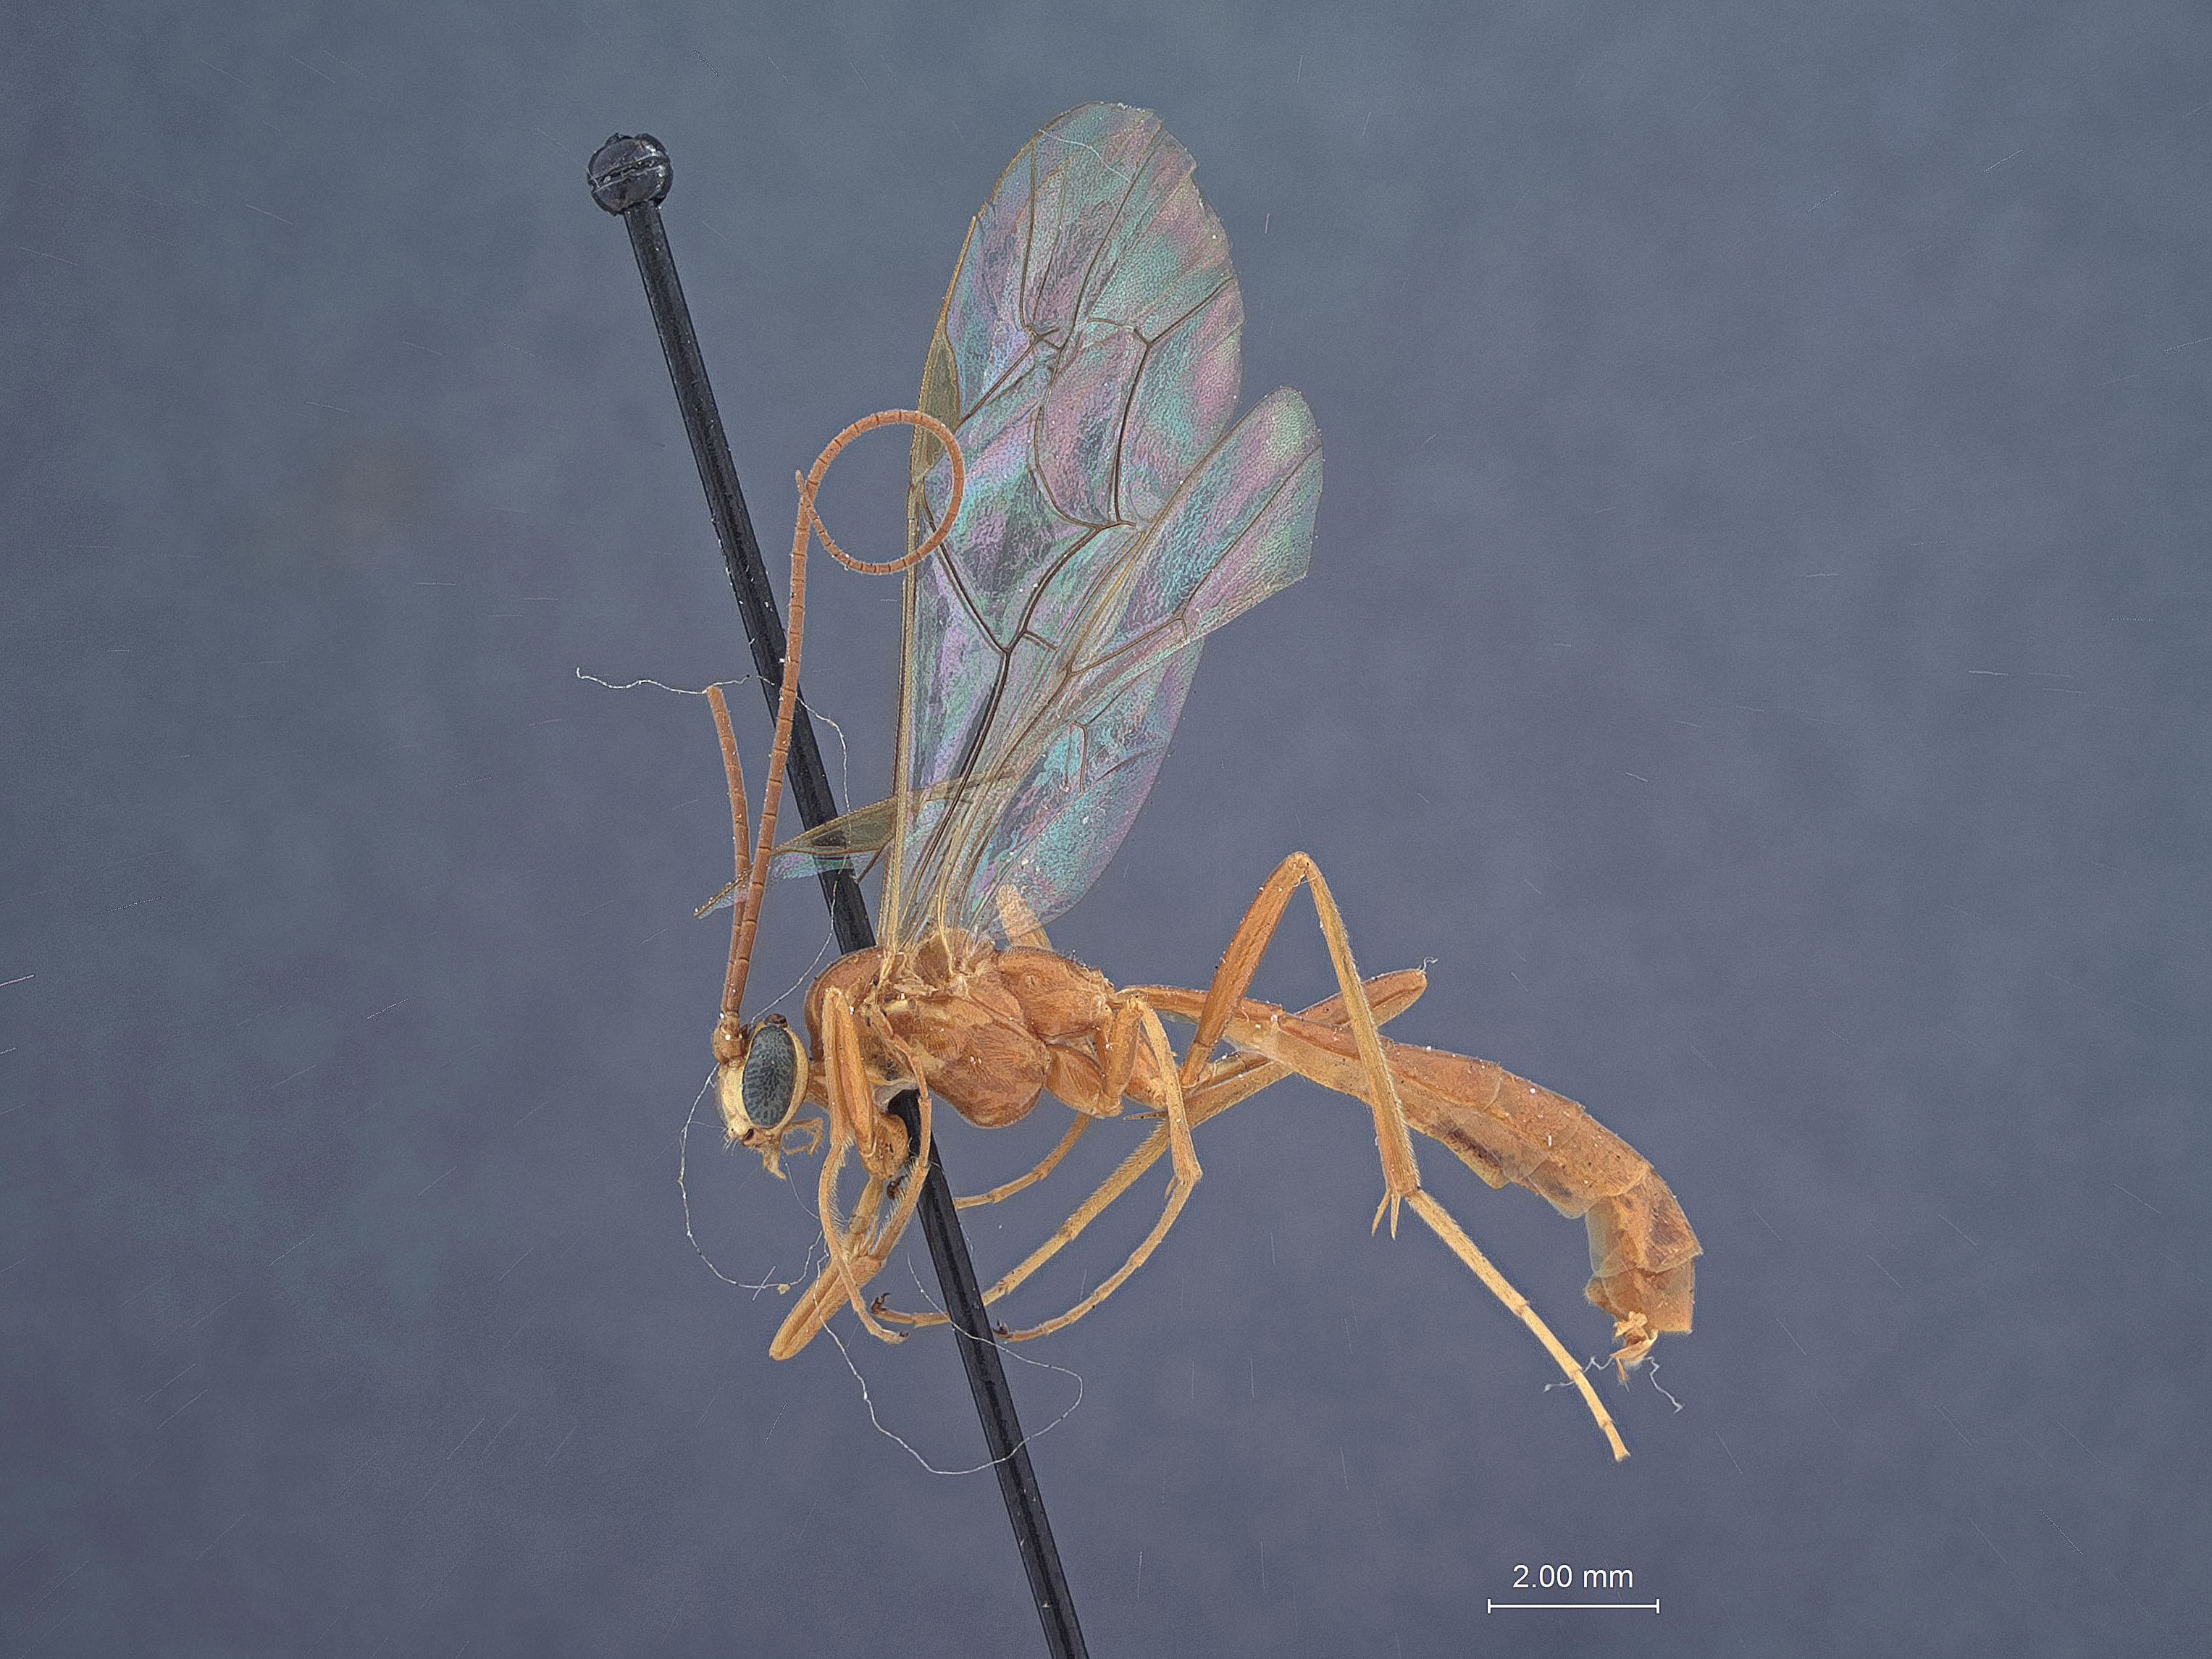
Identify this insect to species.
Netelia rimatus
